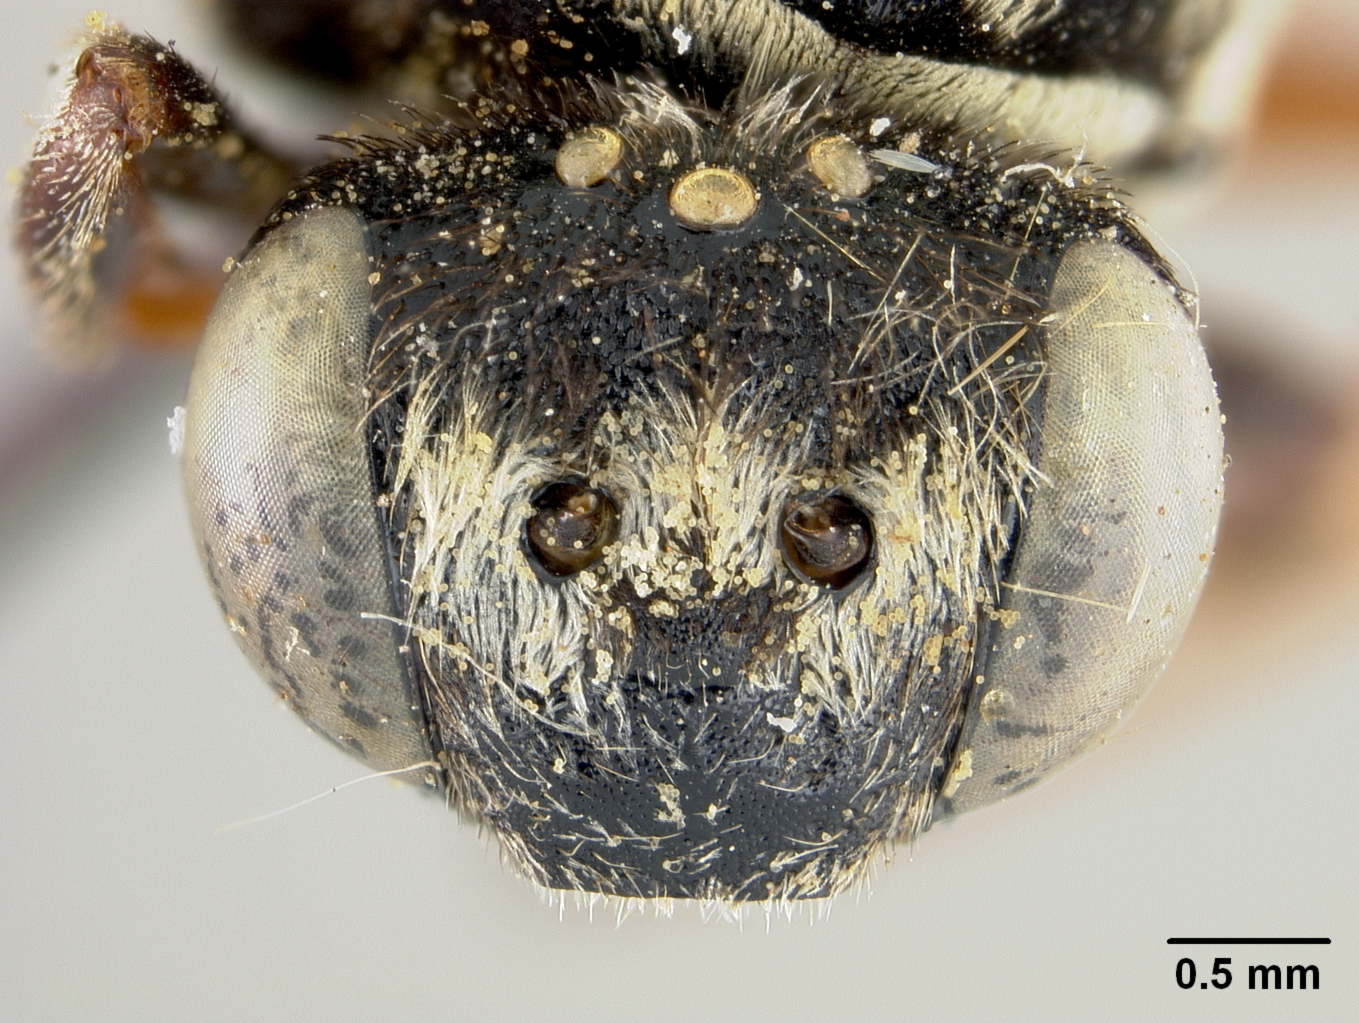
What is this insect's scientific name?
Triepeolus medusa
